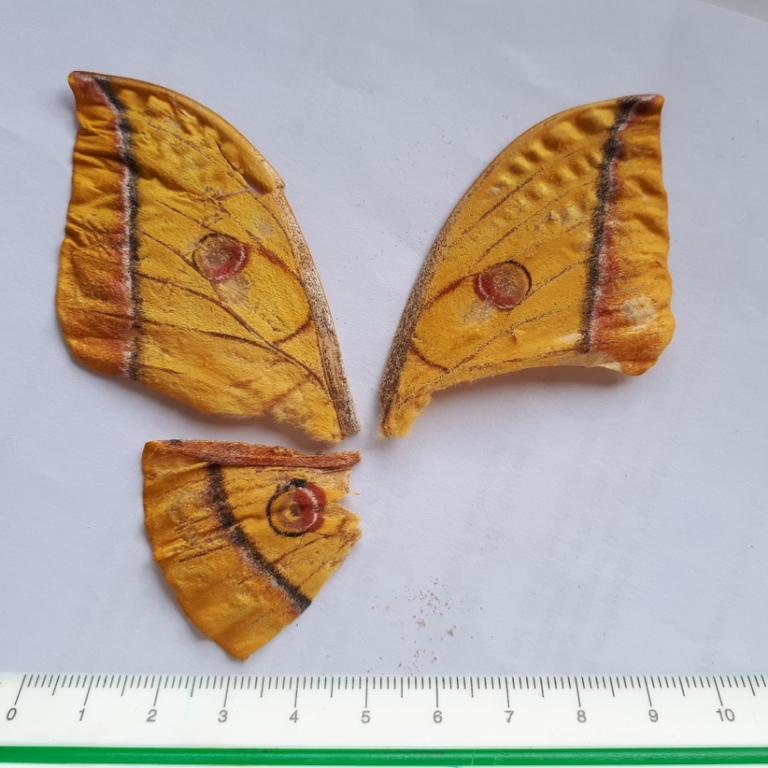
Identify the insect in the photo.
Antheraea yamamai
